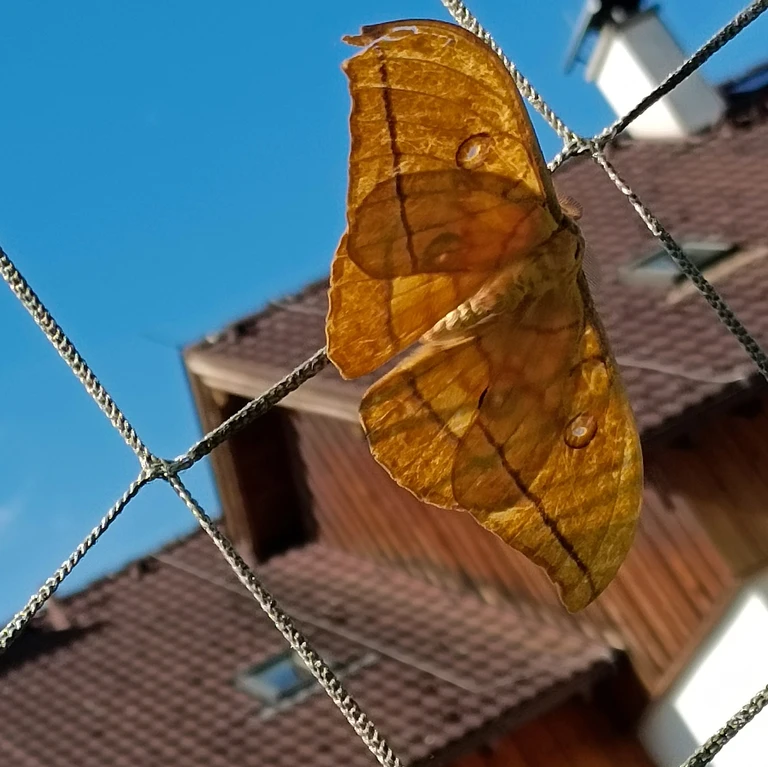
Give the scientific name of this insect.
Antheraea yamamai
